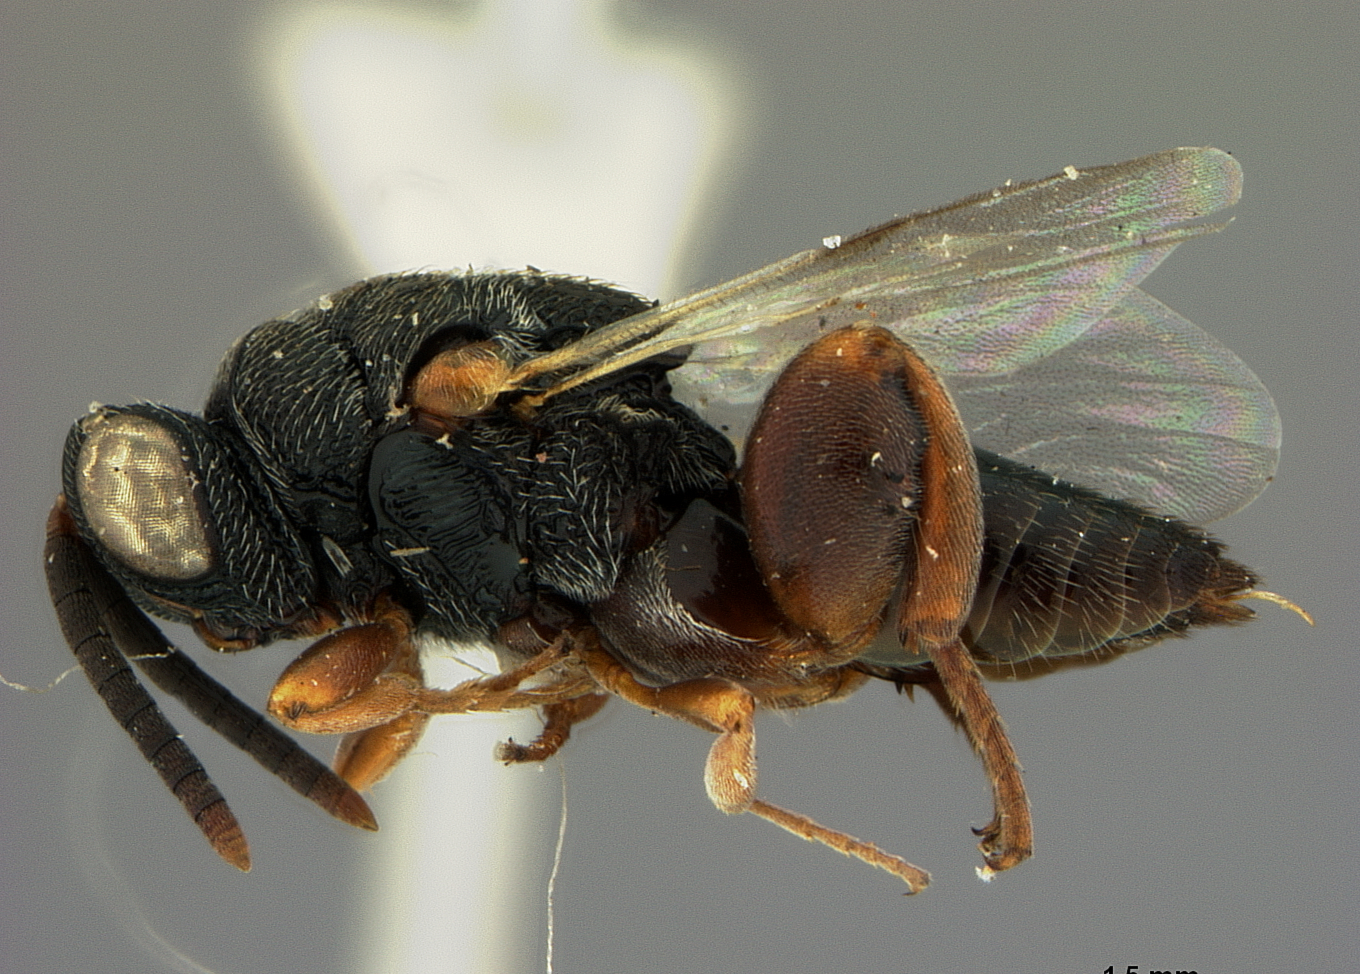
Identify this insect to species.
Stomatocera sulcata
